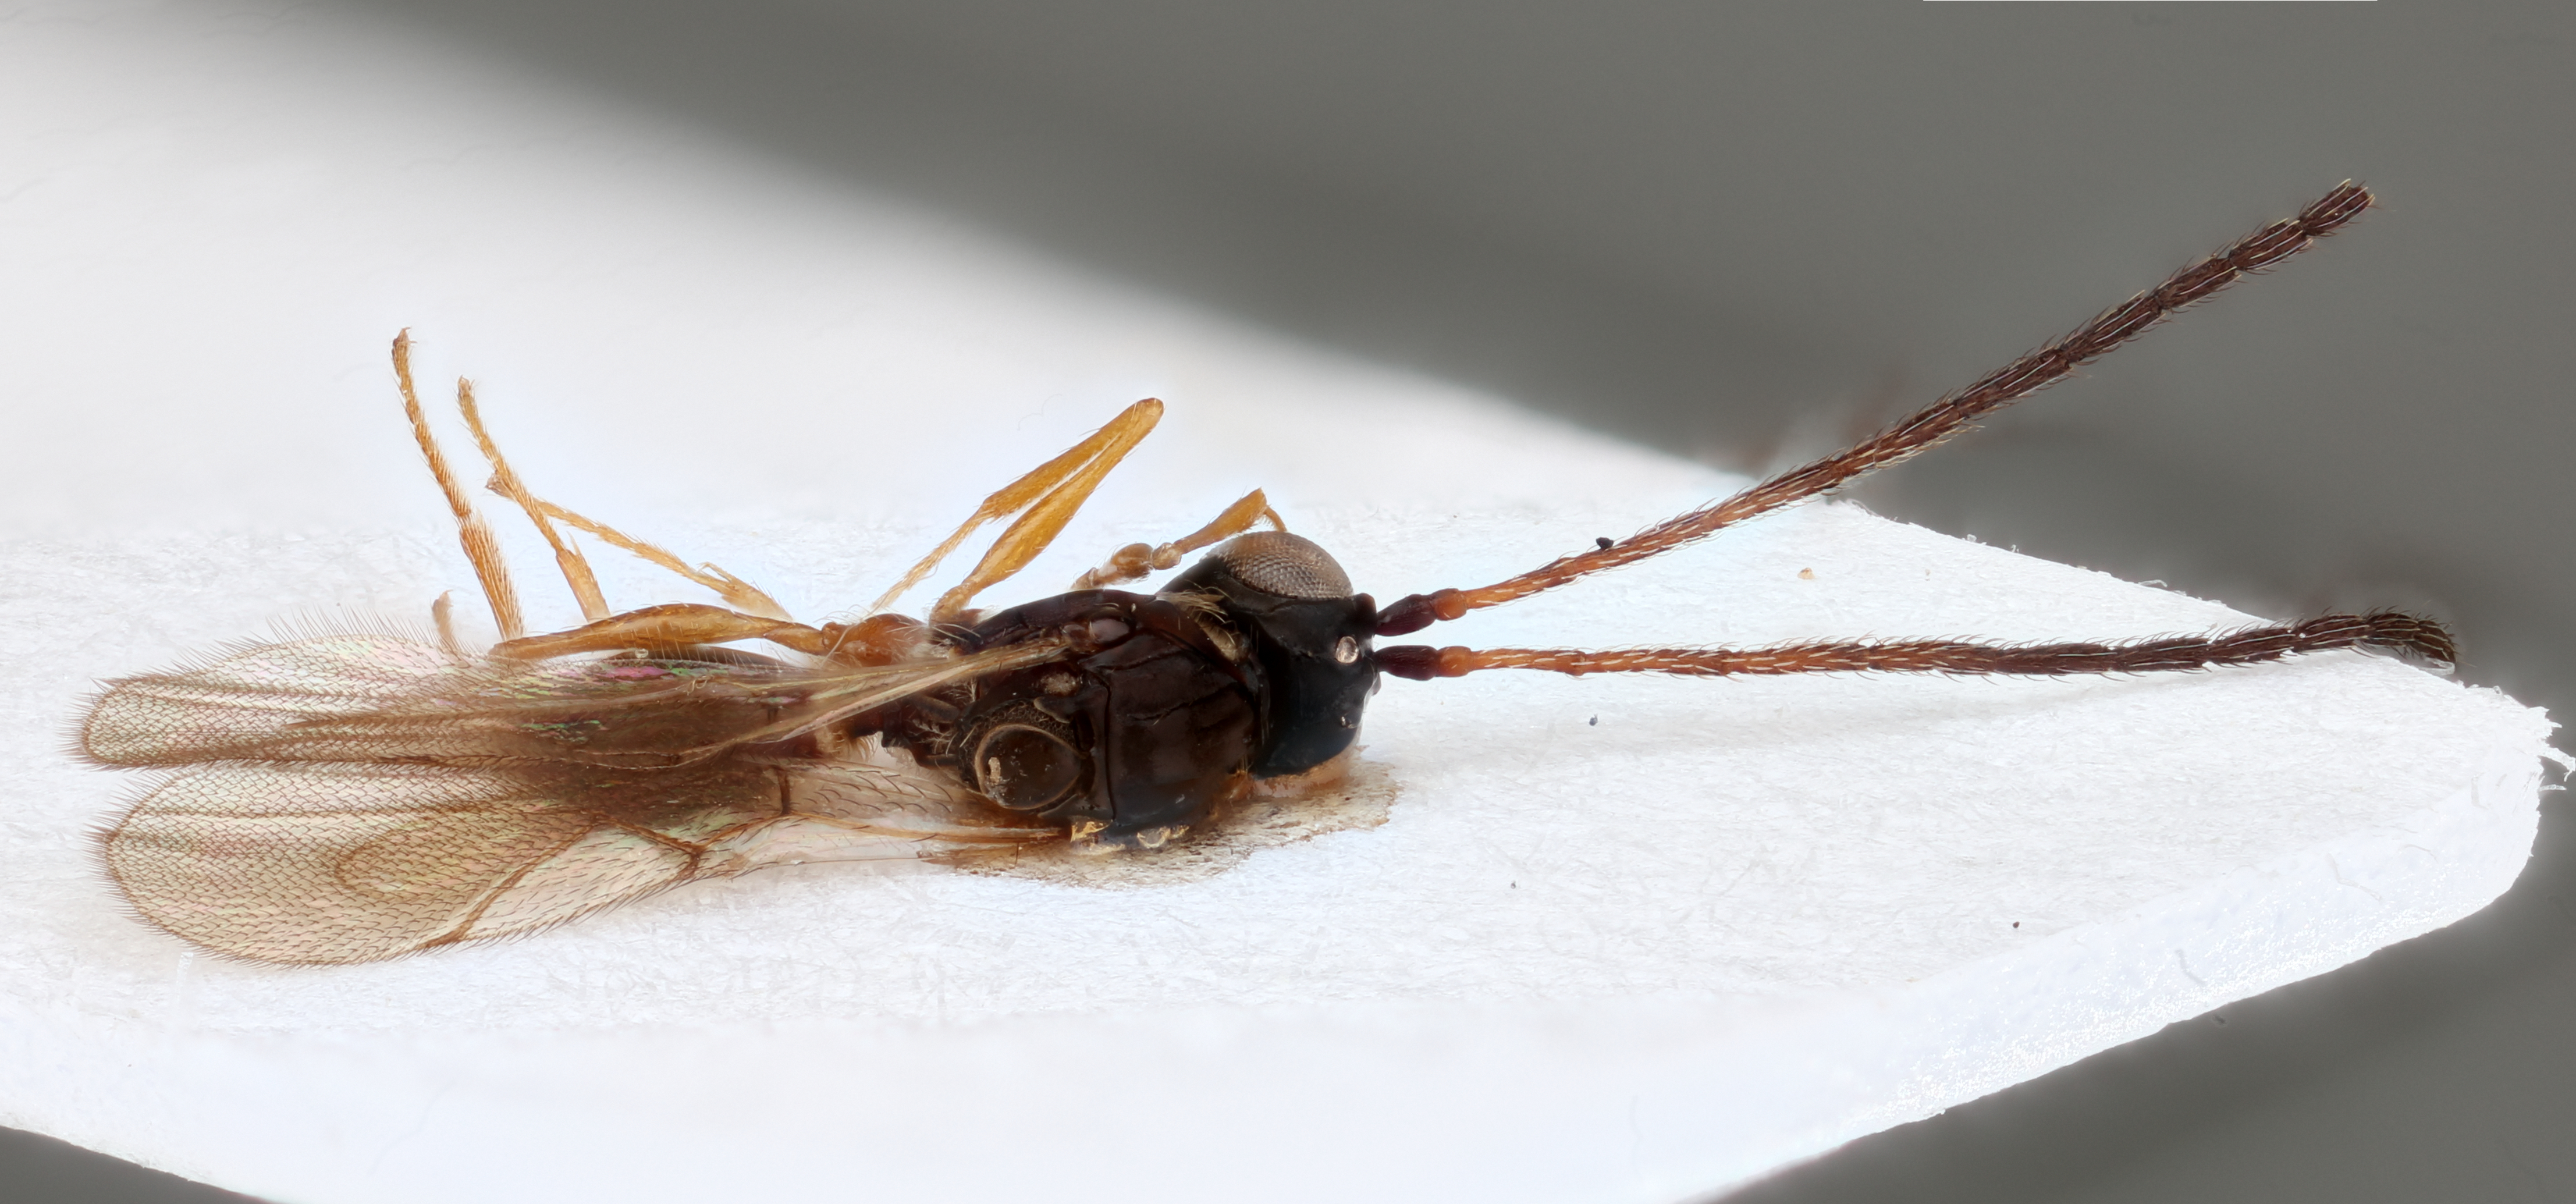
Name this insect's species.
Humboldteria davesmithi
